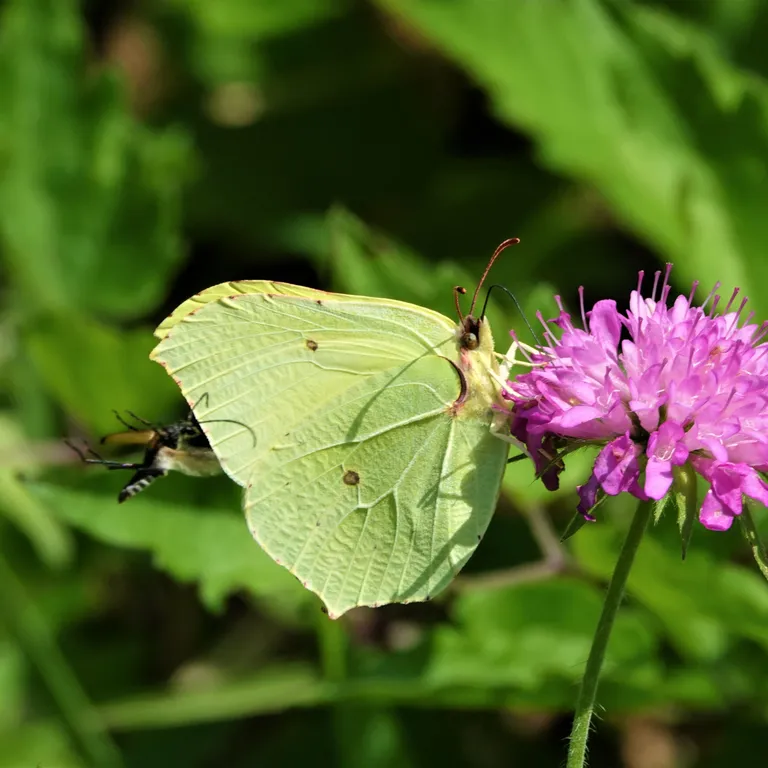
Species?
Gonepteryx rhamni
